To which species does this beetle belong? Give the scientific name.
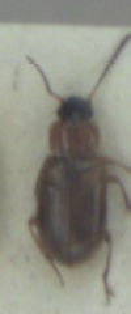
Acupalpus dorsalis
